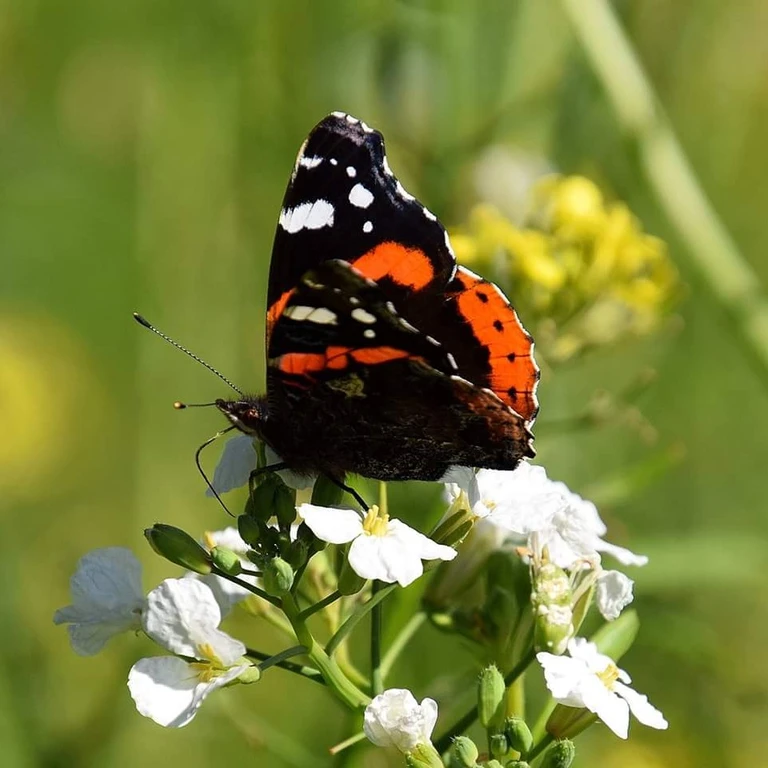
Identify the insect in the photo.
Vanessa atalanta
